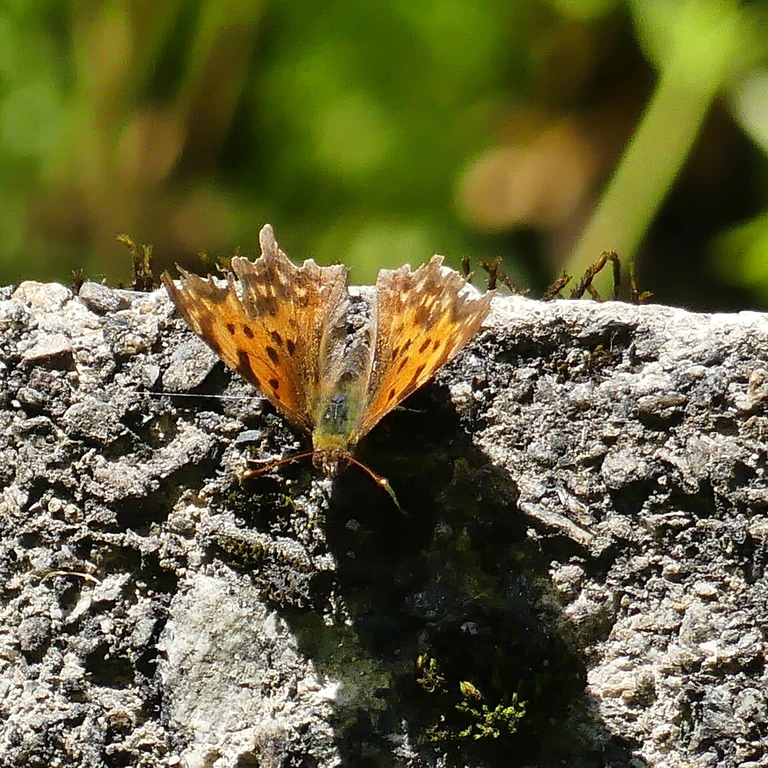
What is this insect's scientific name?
Polygonia c-album
